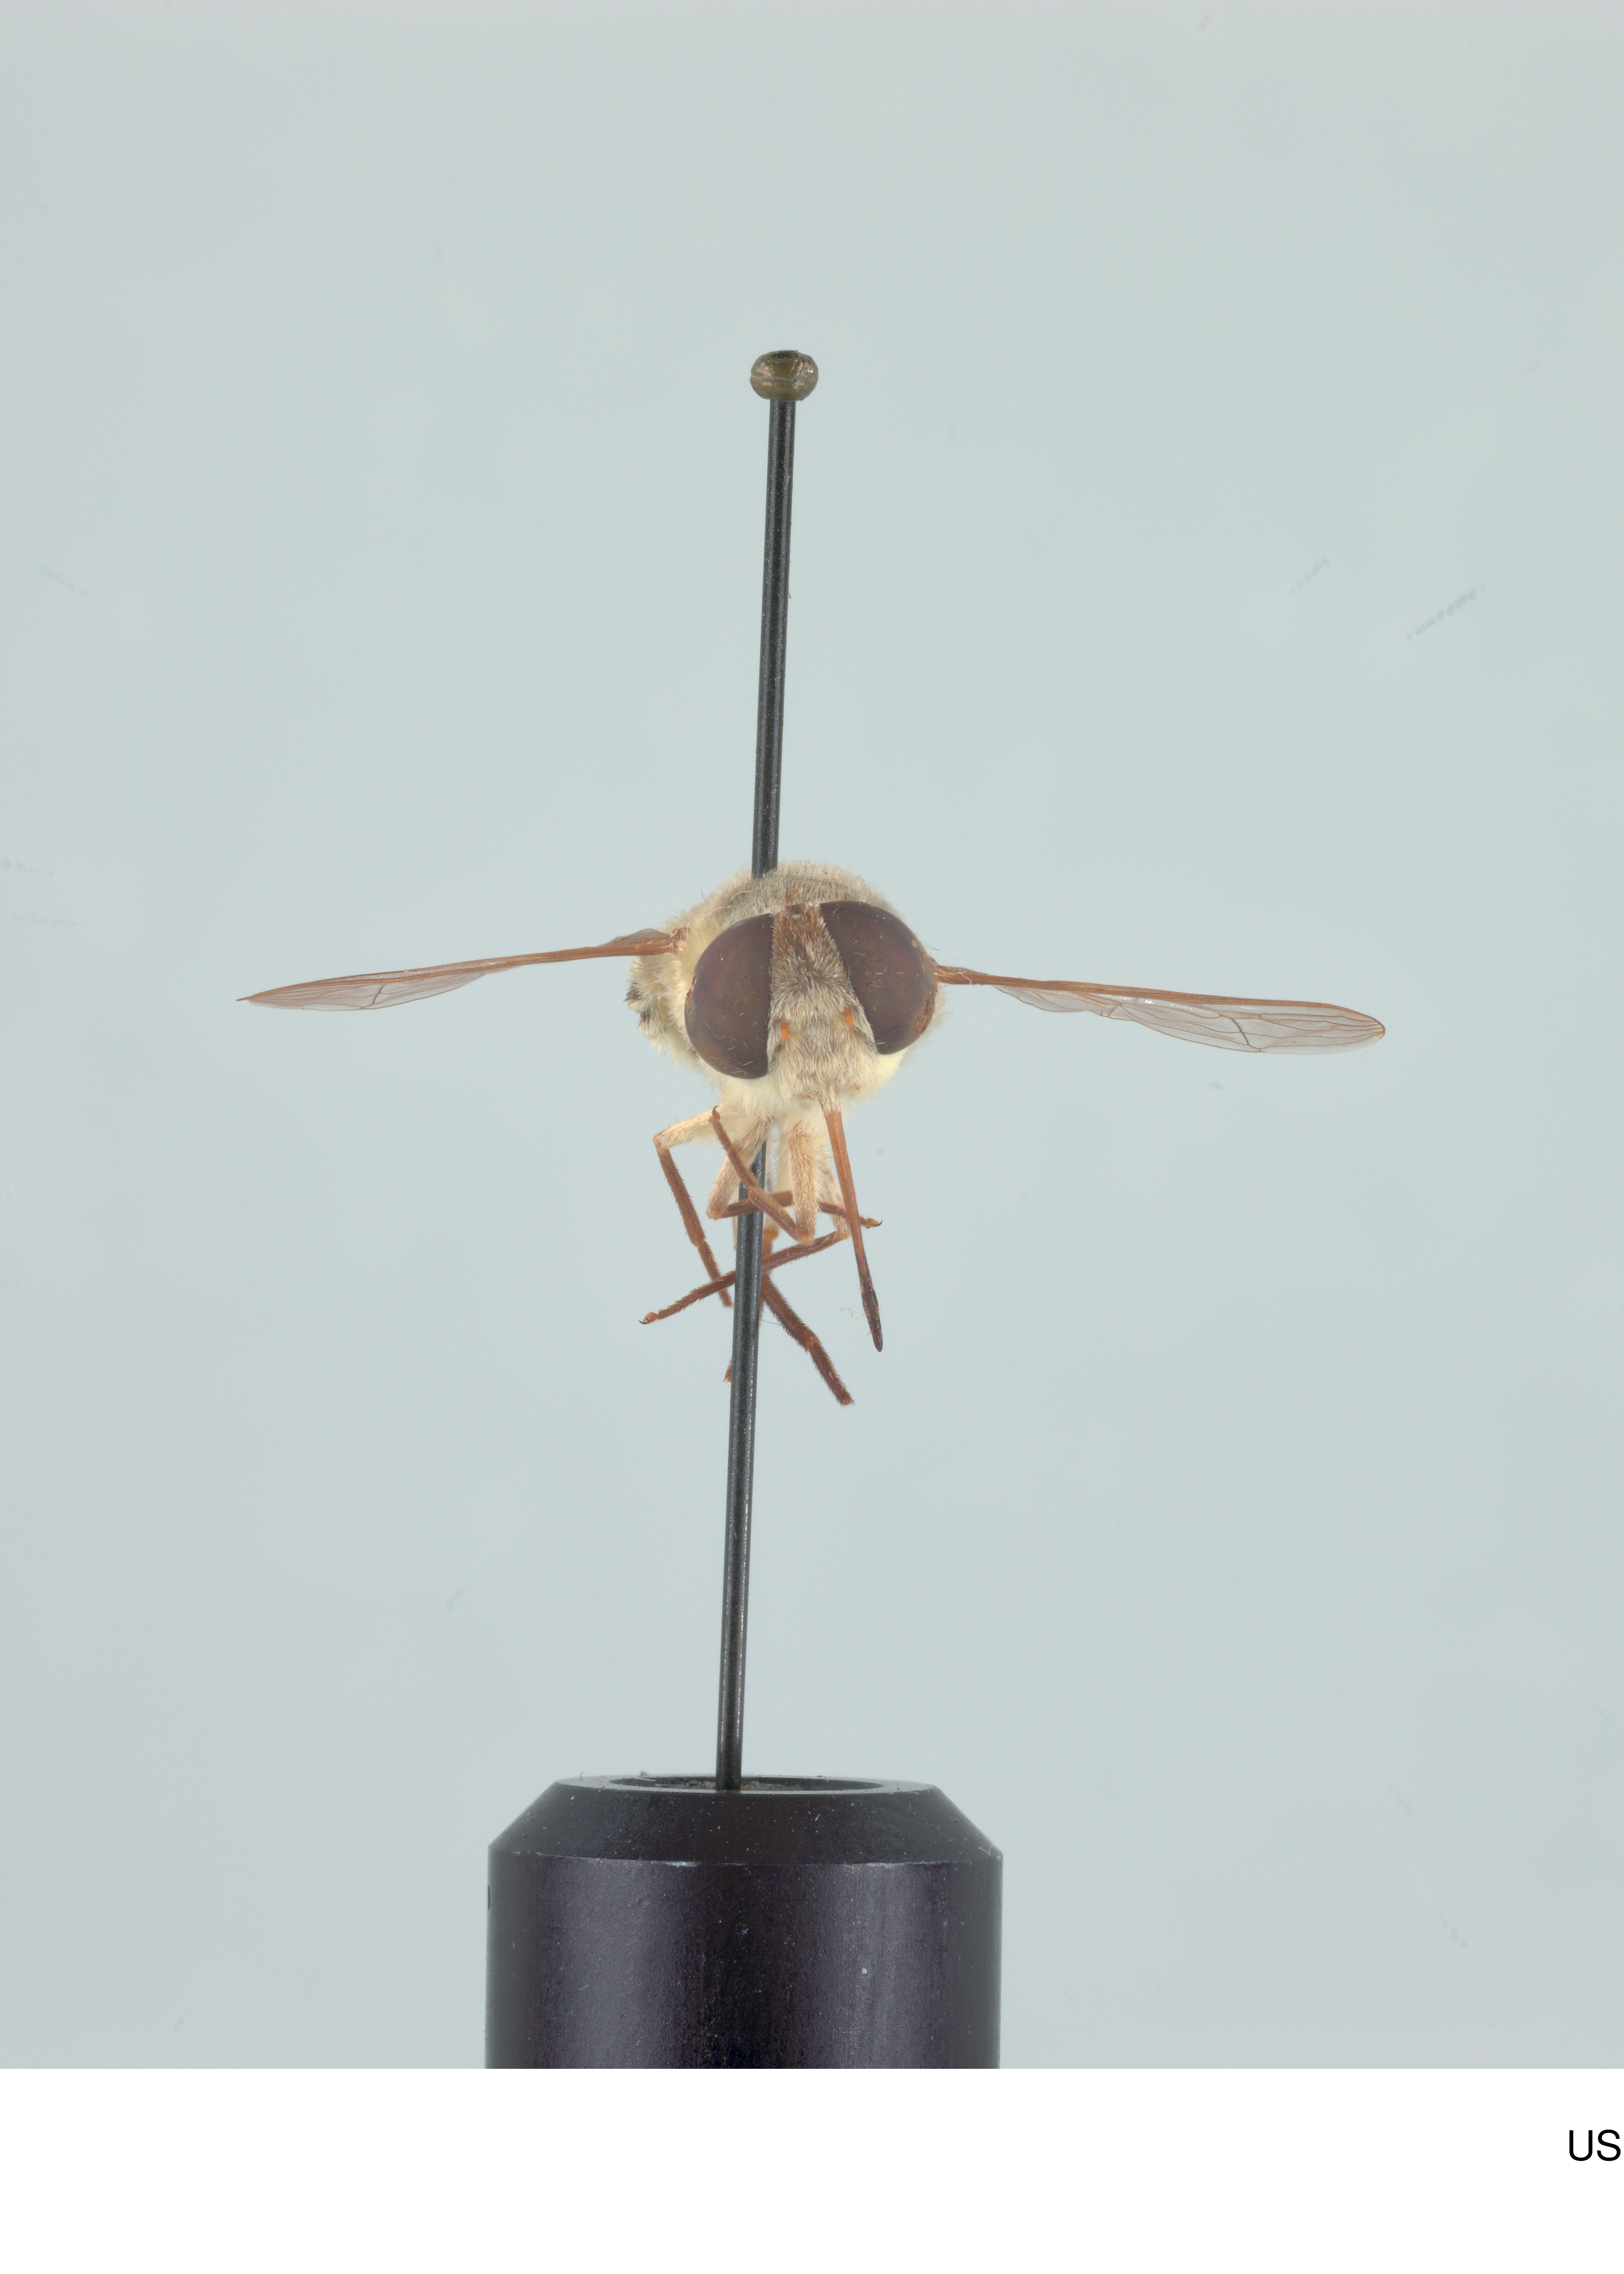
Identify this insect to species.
Neorhynchocephalus volaticus
